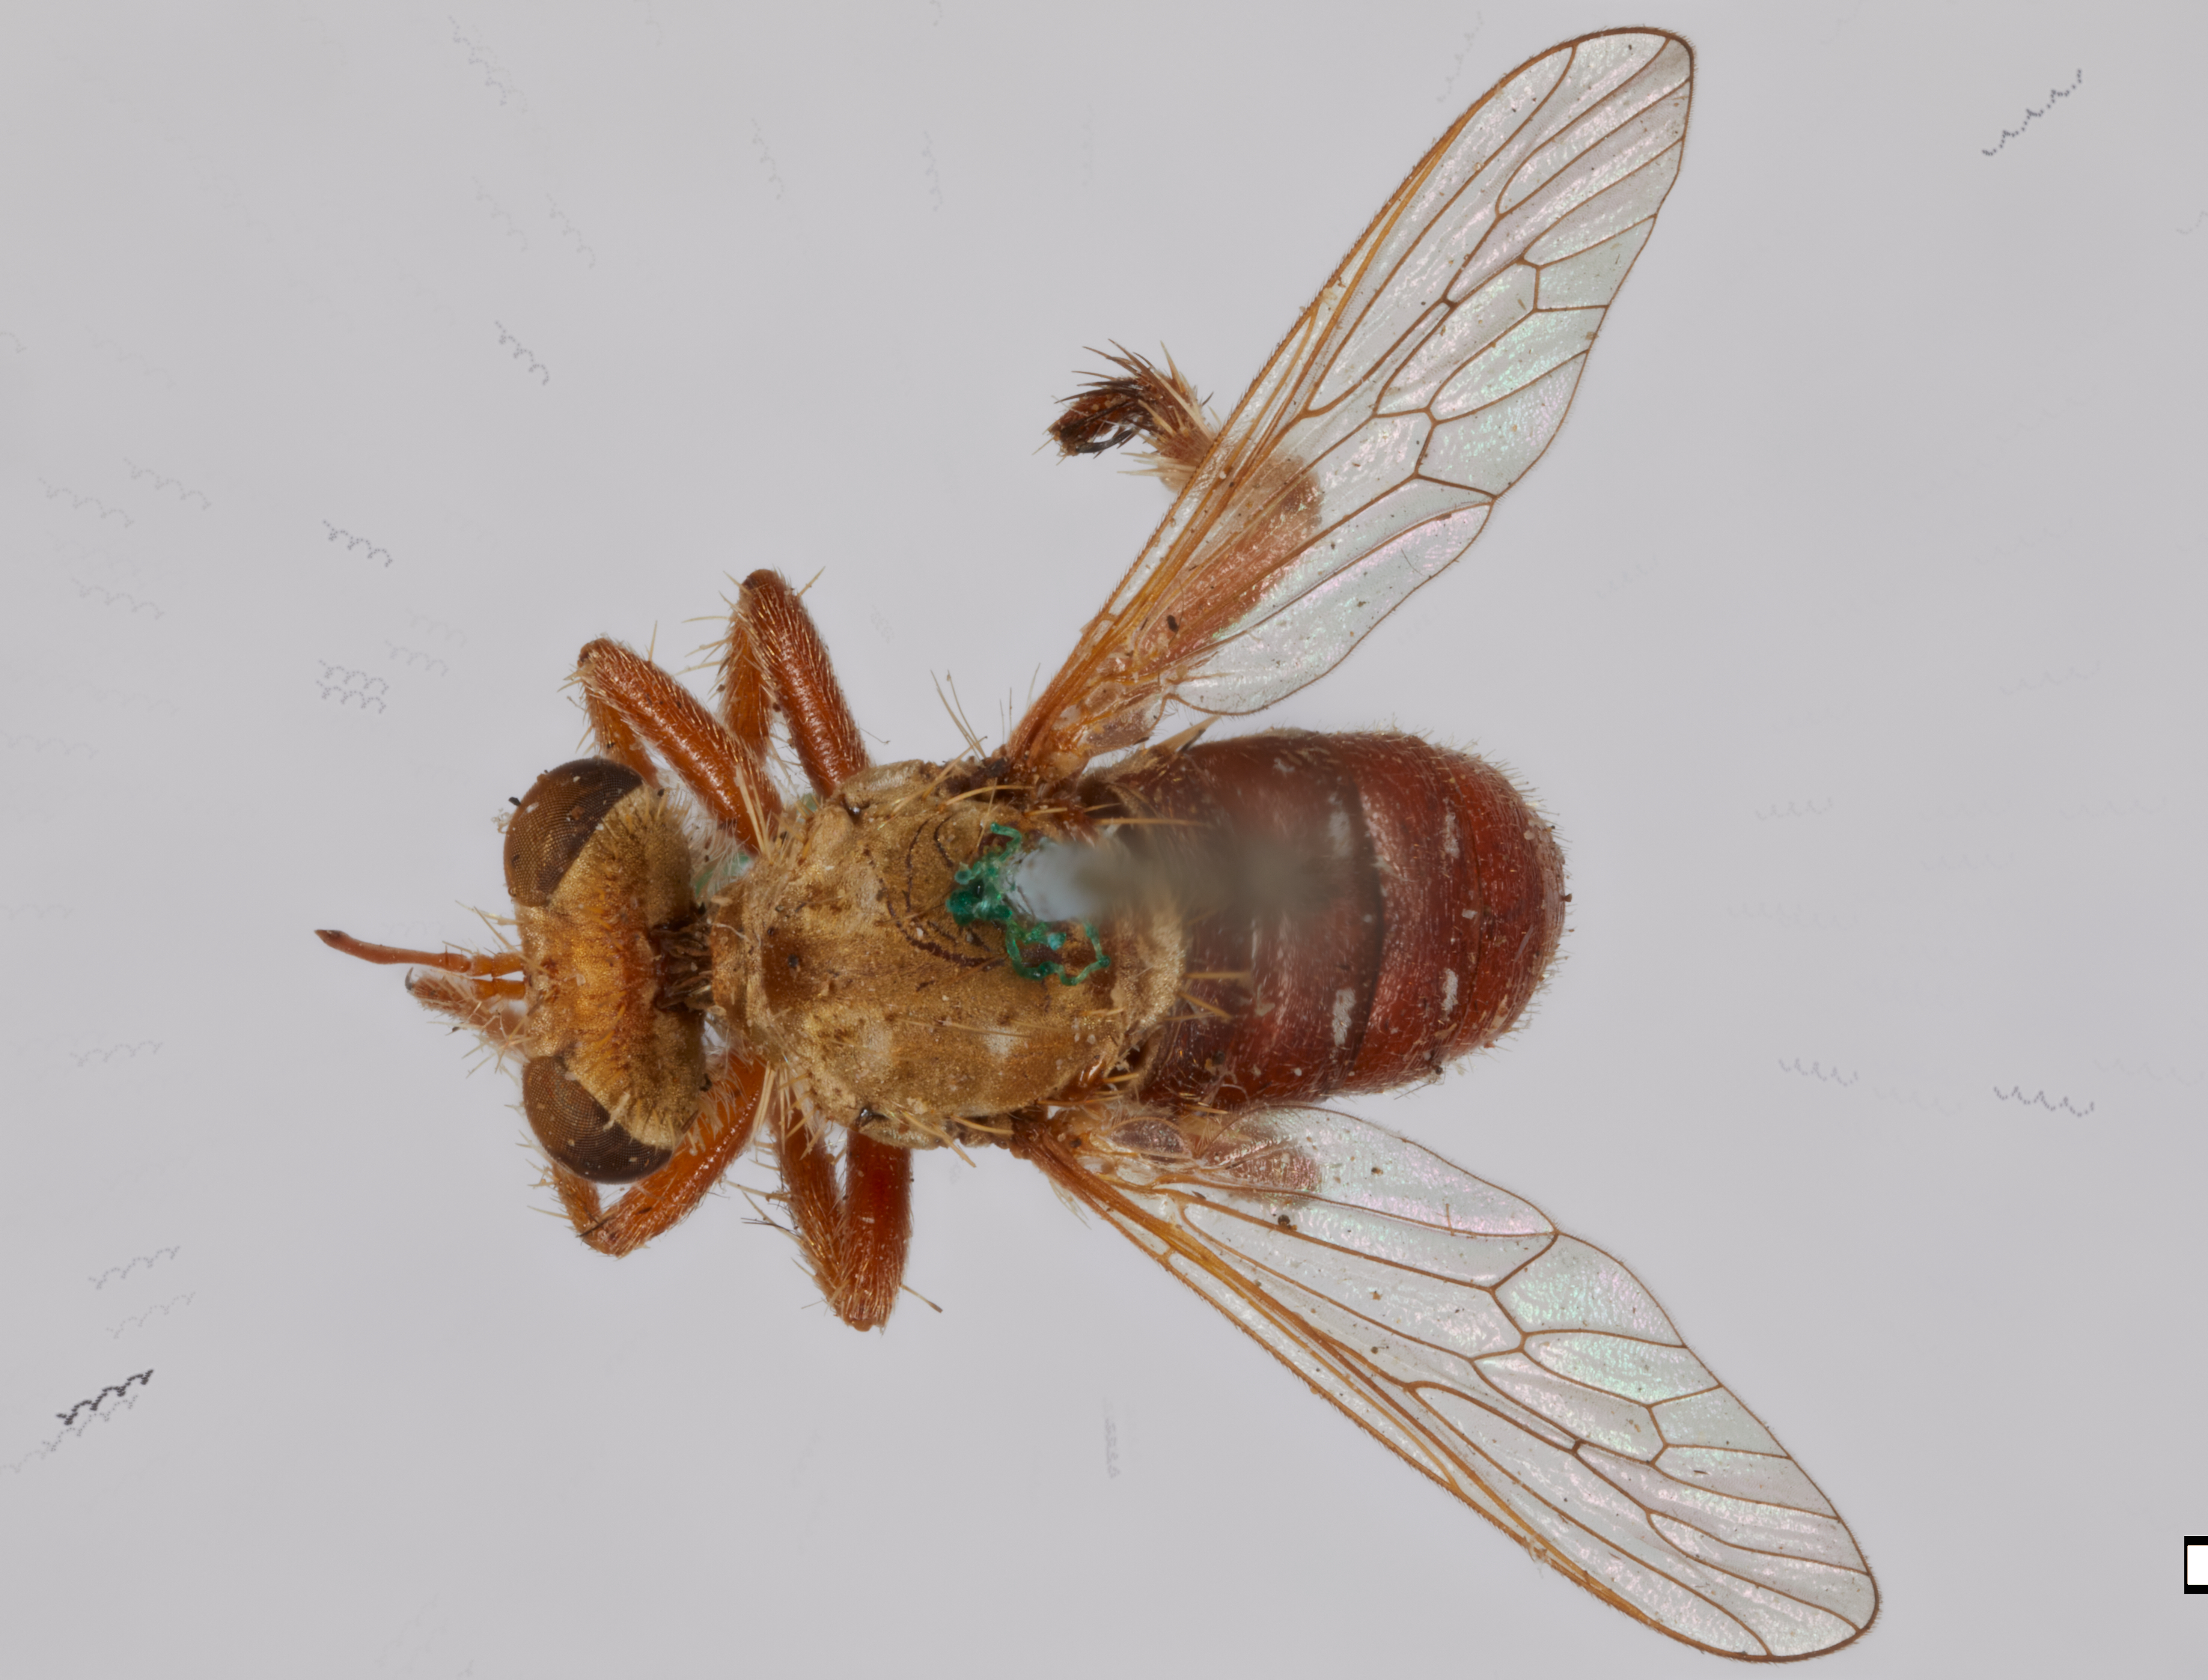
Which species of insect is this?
Ablautus rubens
